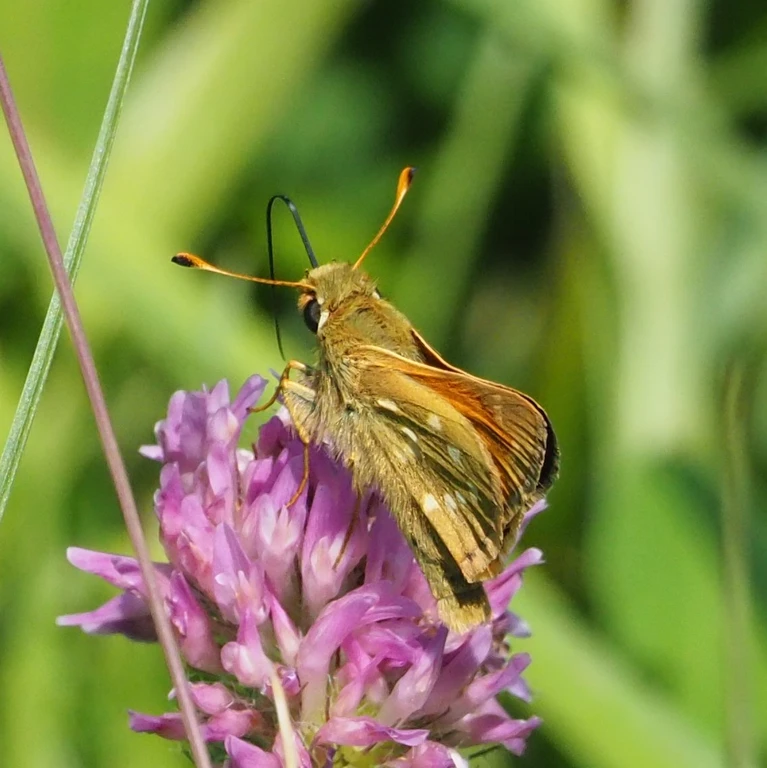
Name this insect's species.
Hesperia comma
